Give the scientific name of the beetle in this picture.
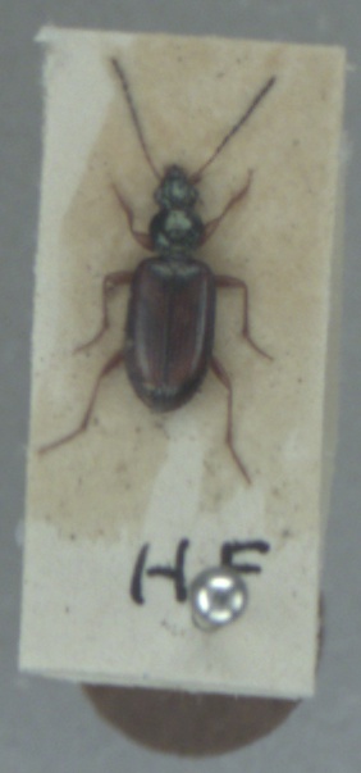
Bembidion testaceum
